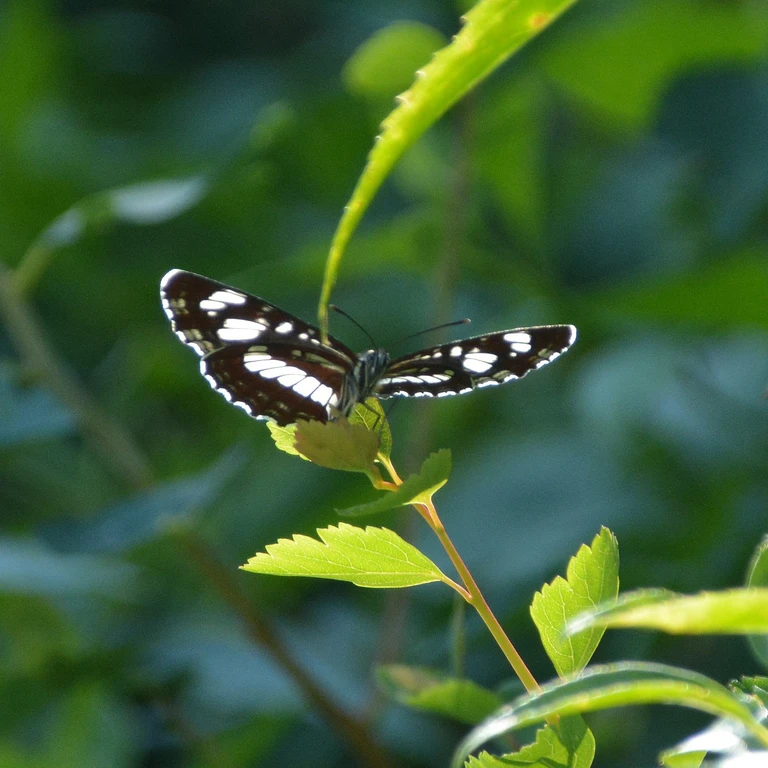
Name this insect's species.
Neptis rivularis
